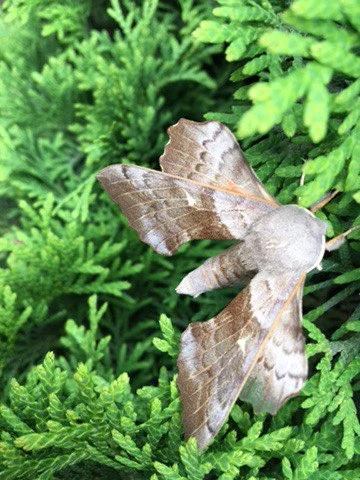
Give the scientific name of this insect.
Laothoe populi
